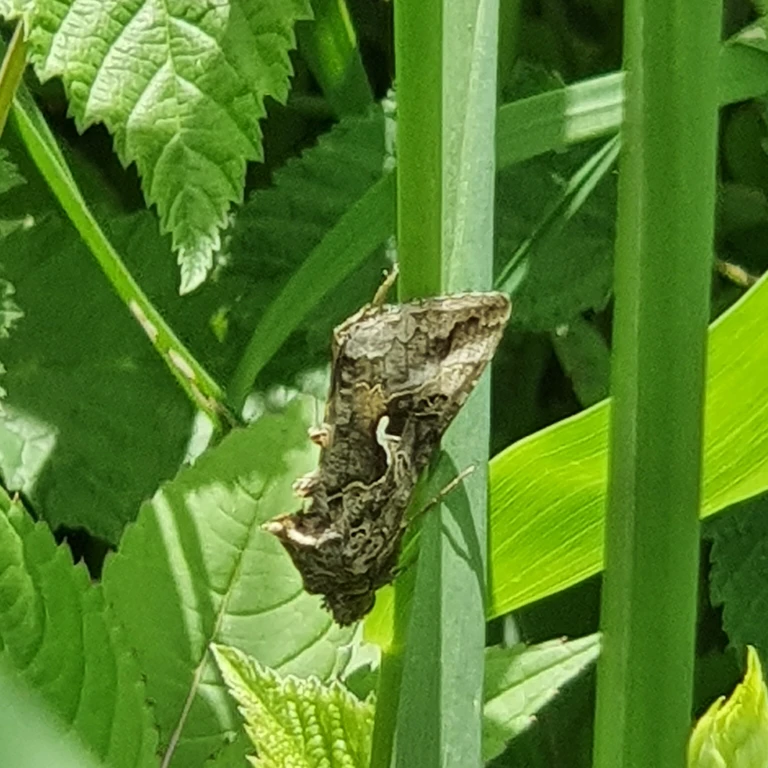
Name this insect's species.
Autographa gamma
